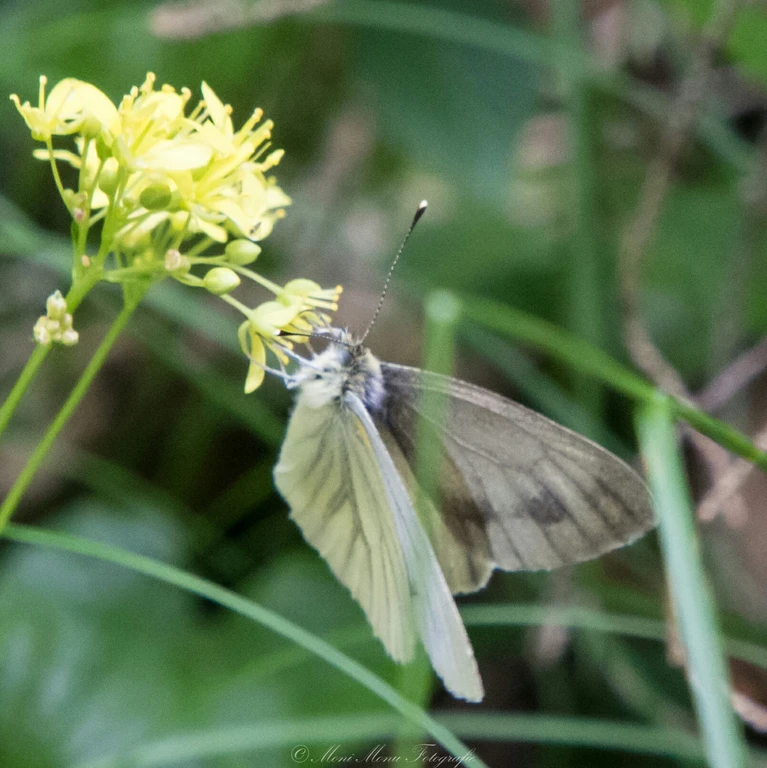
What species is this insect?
Pieris bryoniae
